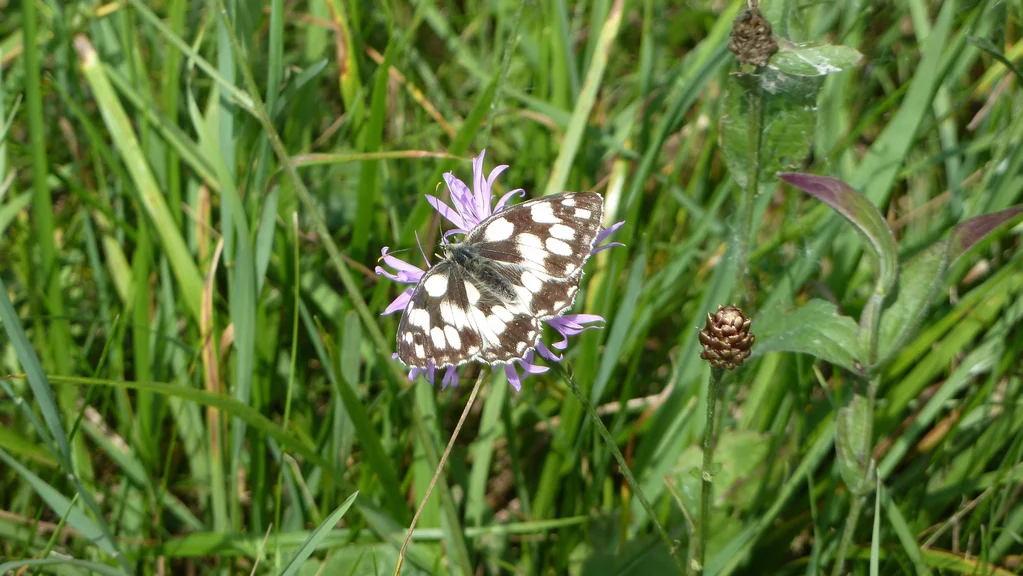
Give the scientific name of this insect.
Melanargia galathea
